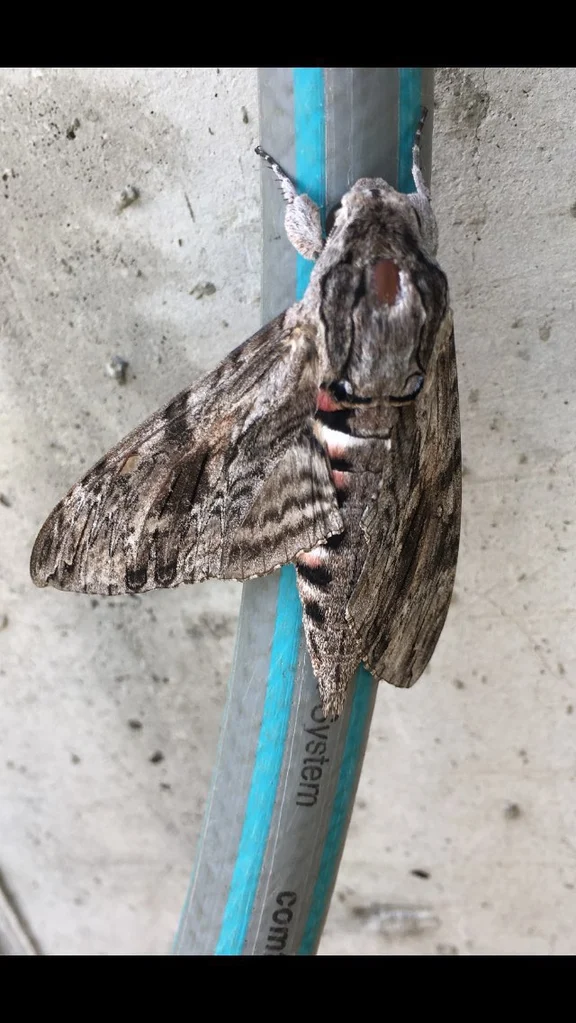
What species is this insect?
Agrius convolvuli
